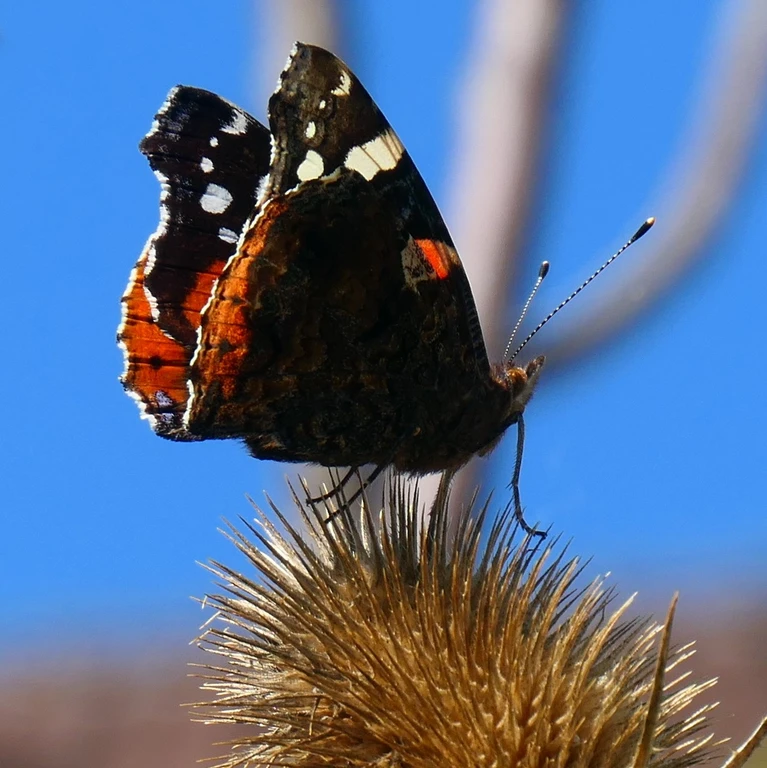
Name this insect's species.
Vanessa atalanta
